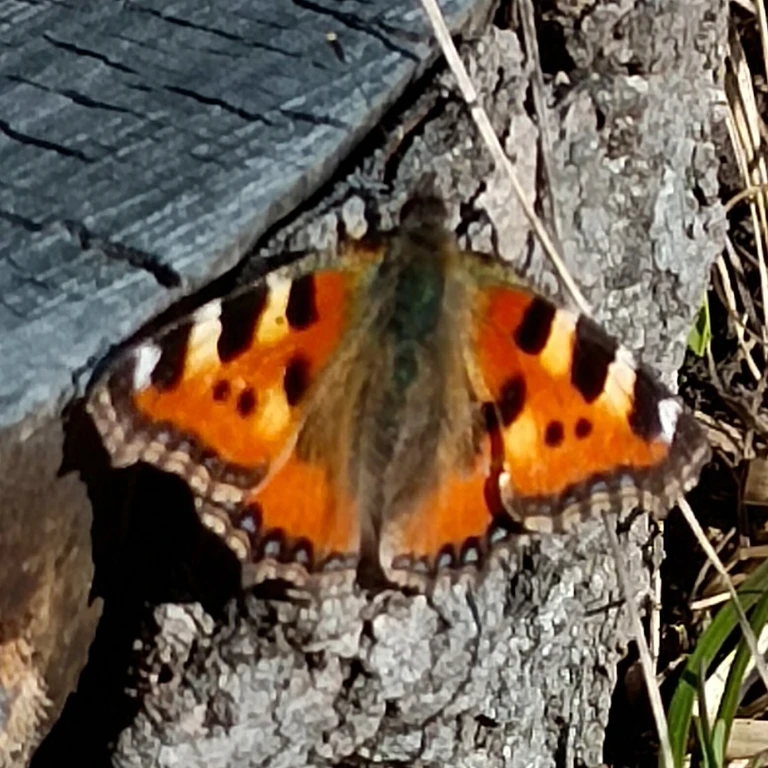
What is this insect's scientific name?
Aglais urticae
